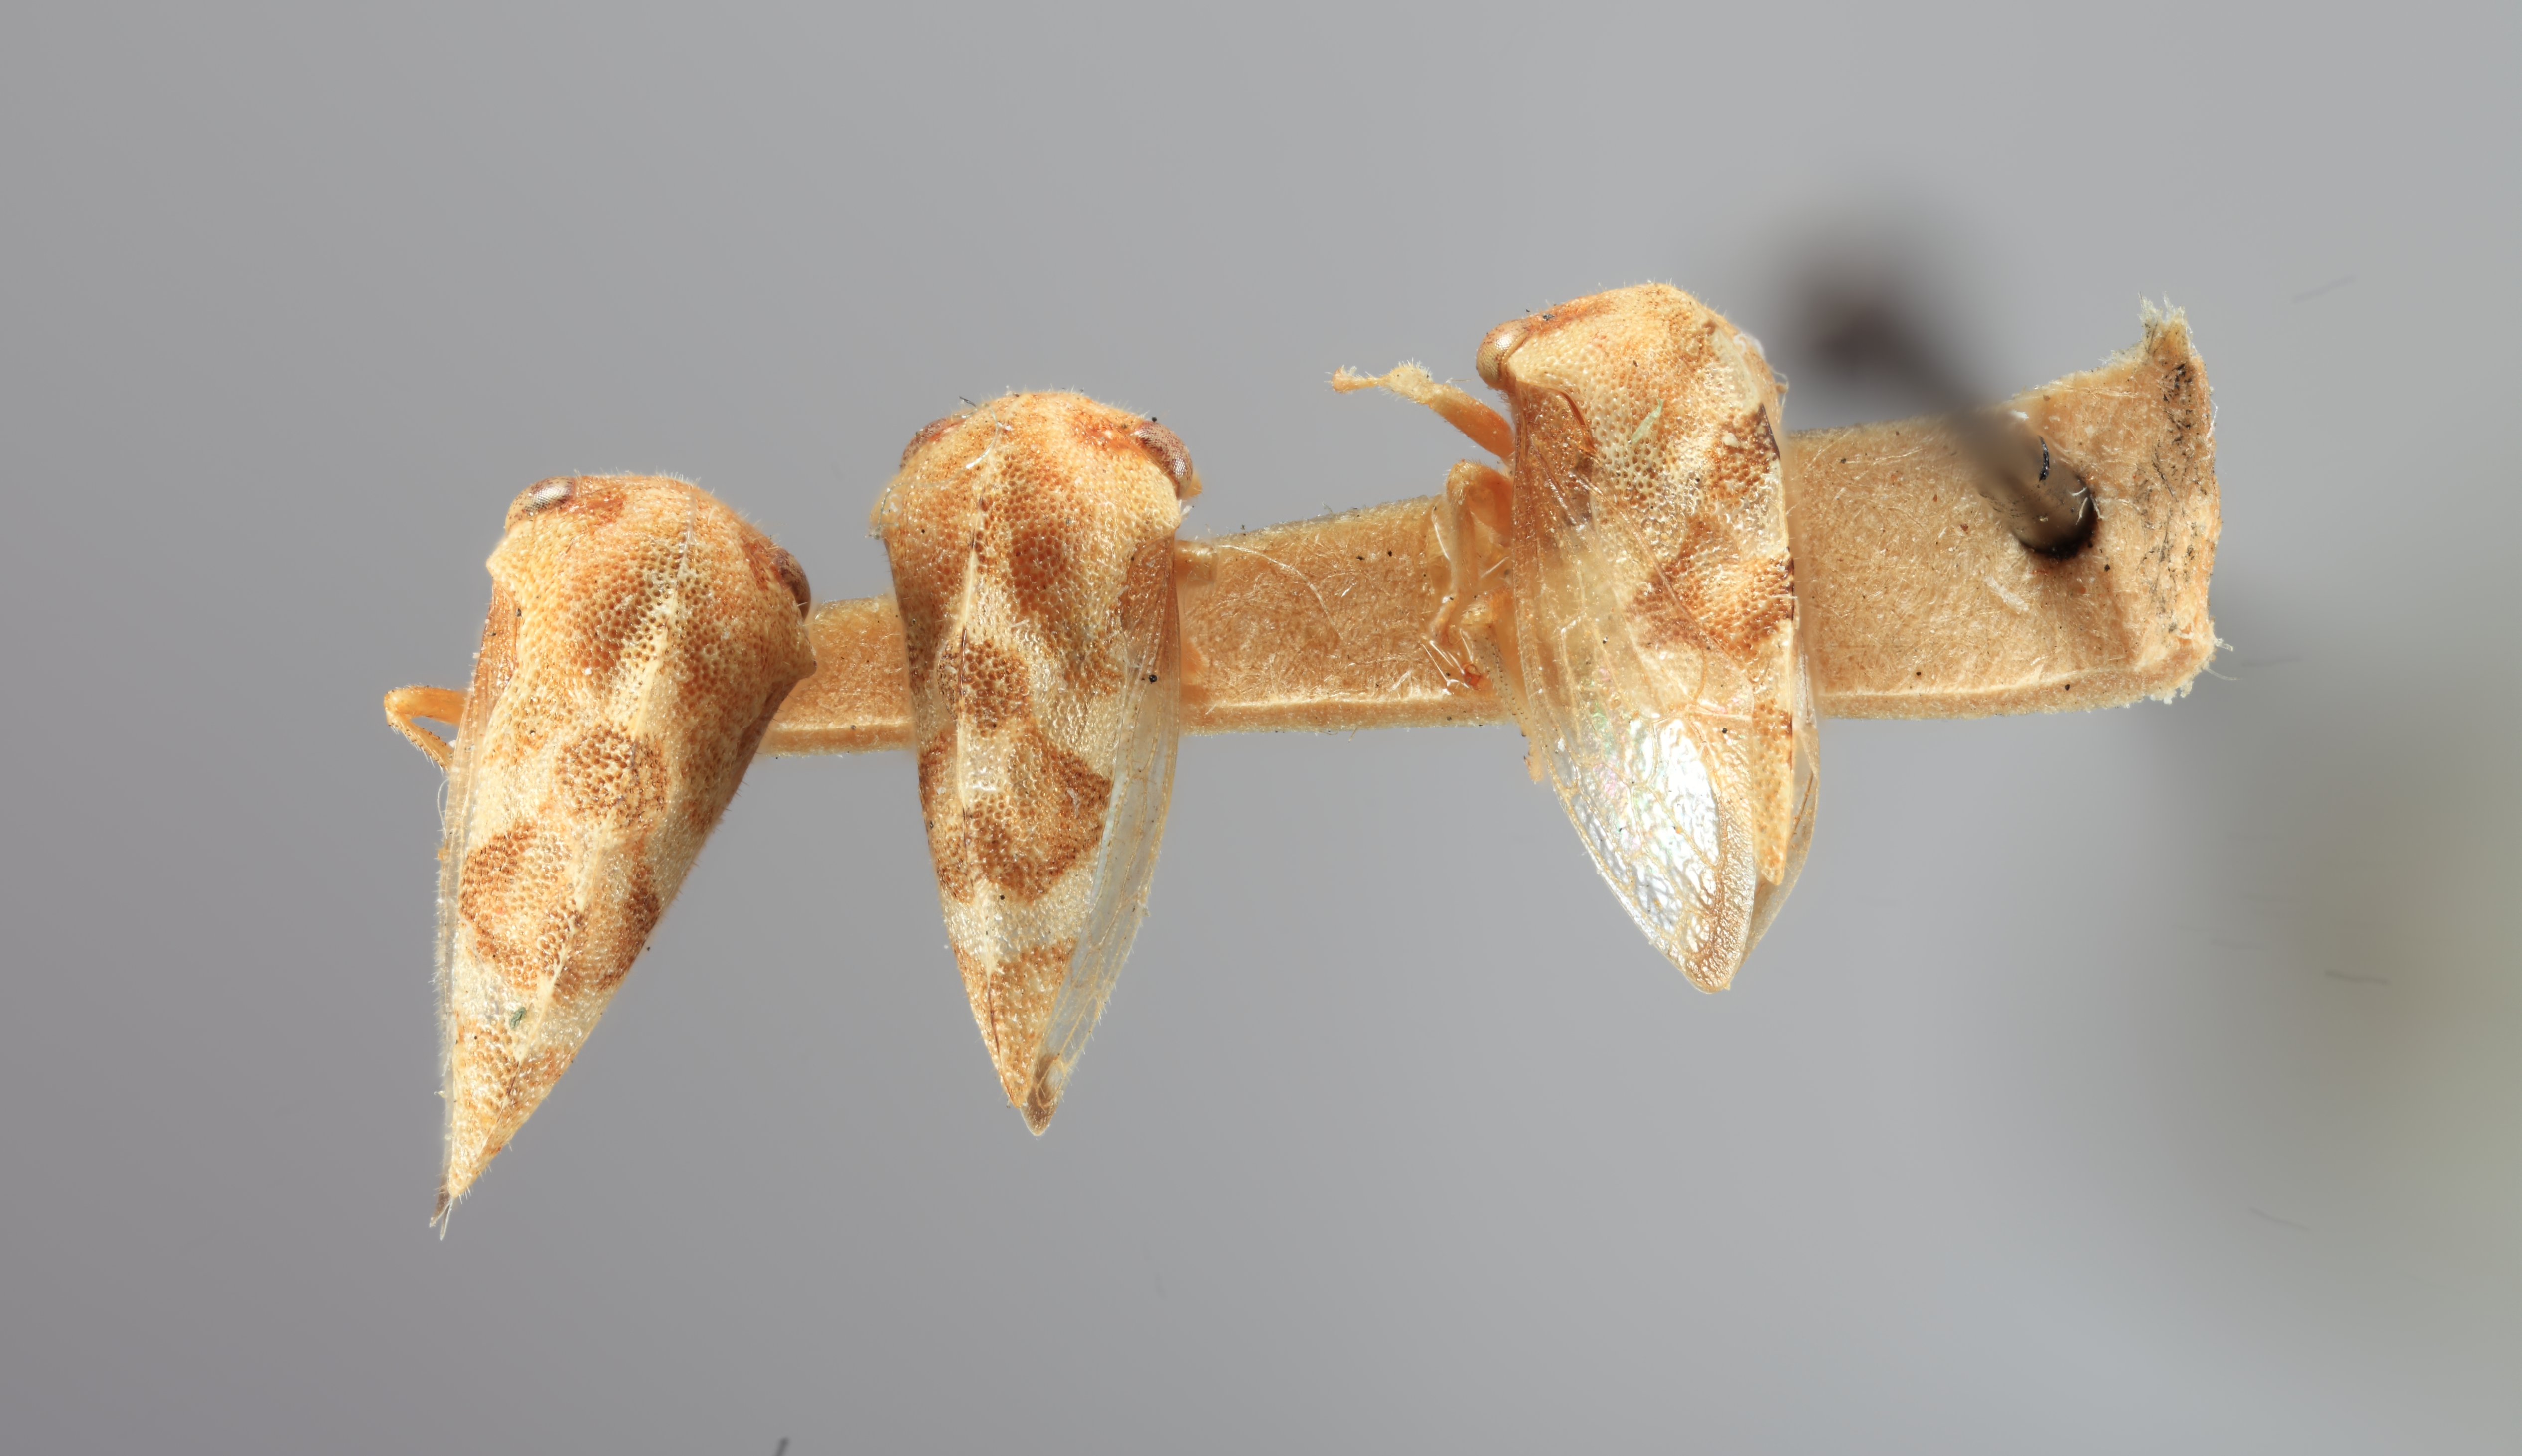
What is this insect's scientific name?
Cyrtolobus frigidus
